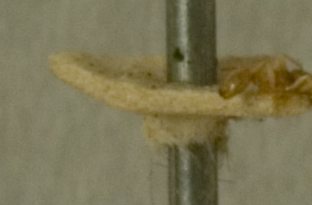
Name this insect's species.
Plagiolepis pygmaea
